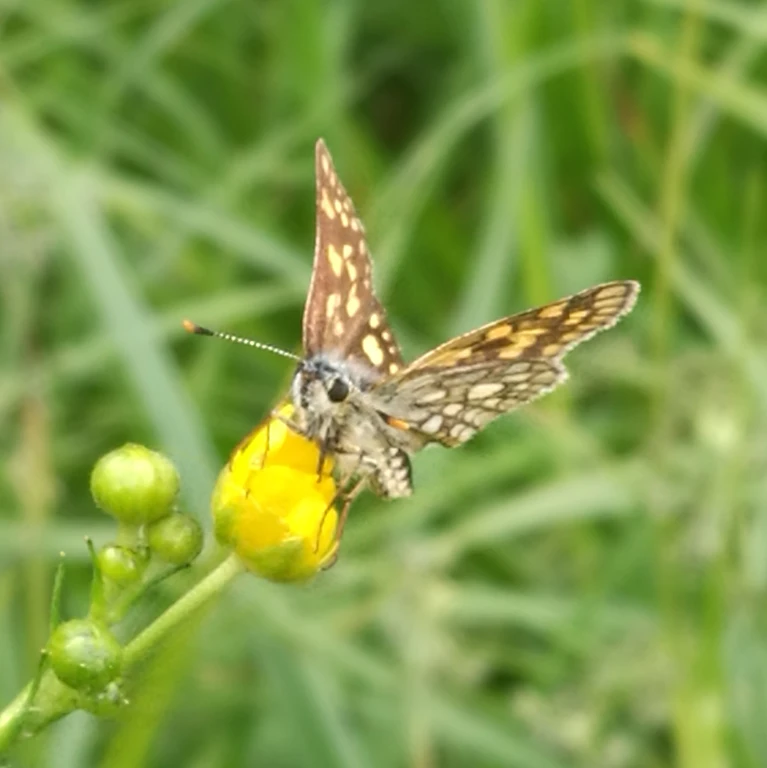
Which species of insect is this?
Carterocephalus palaemon
